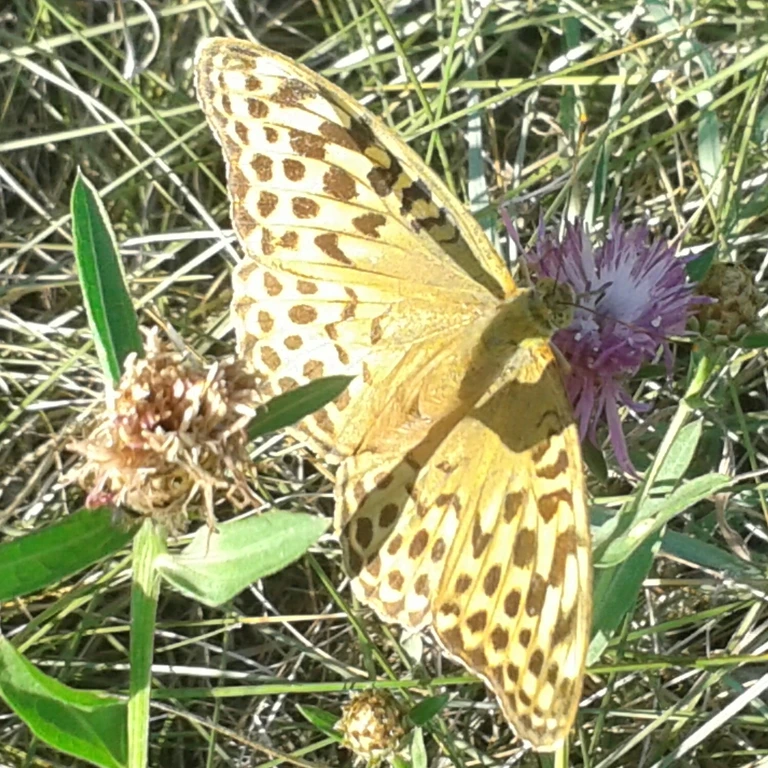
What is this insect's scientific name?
Argynnis paphia
